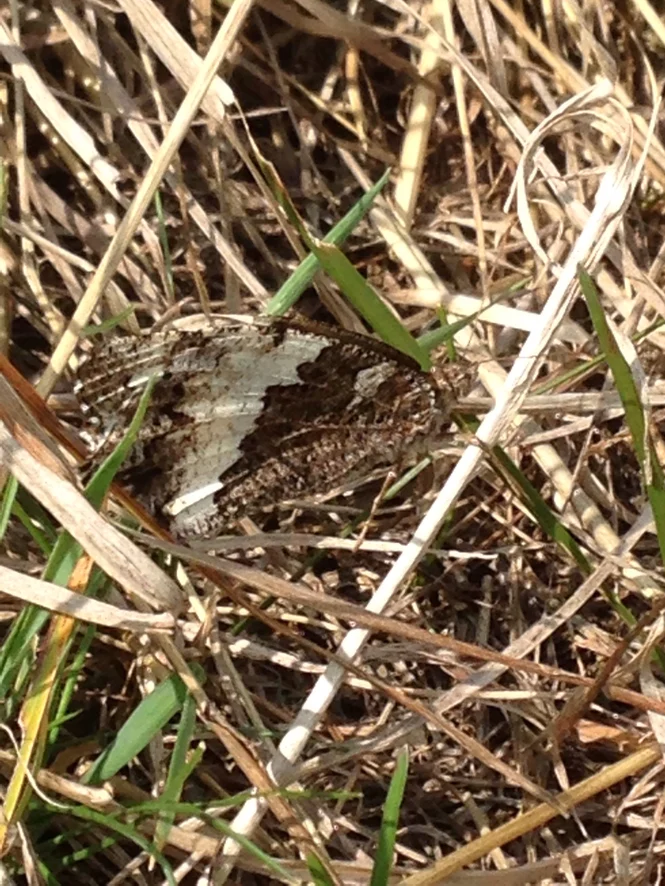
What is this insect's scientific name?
Brintesia circe
